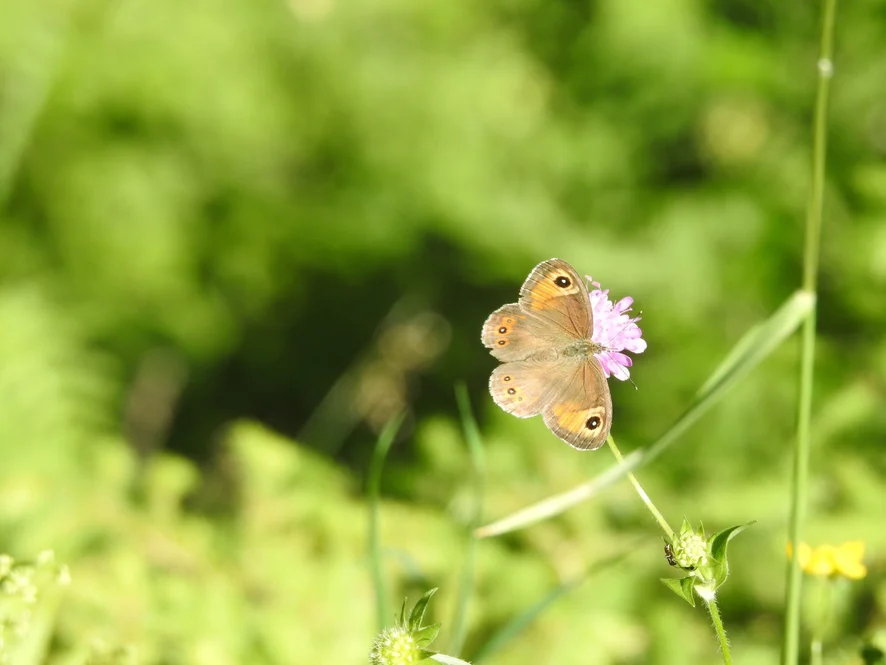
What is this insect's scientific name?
Lasiommata maera (also Pararge maera)
